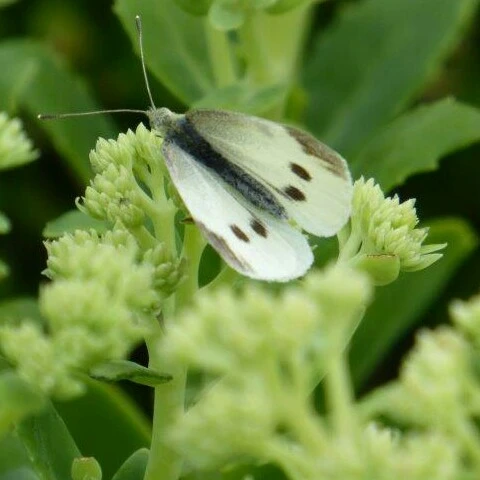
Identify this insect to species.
Pieris rapae
